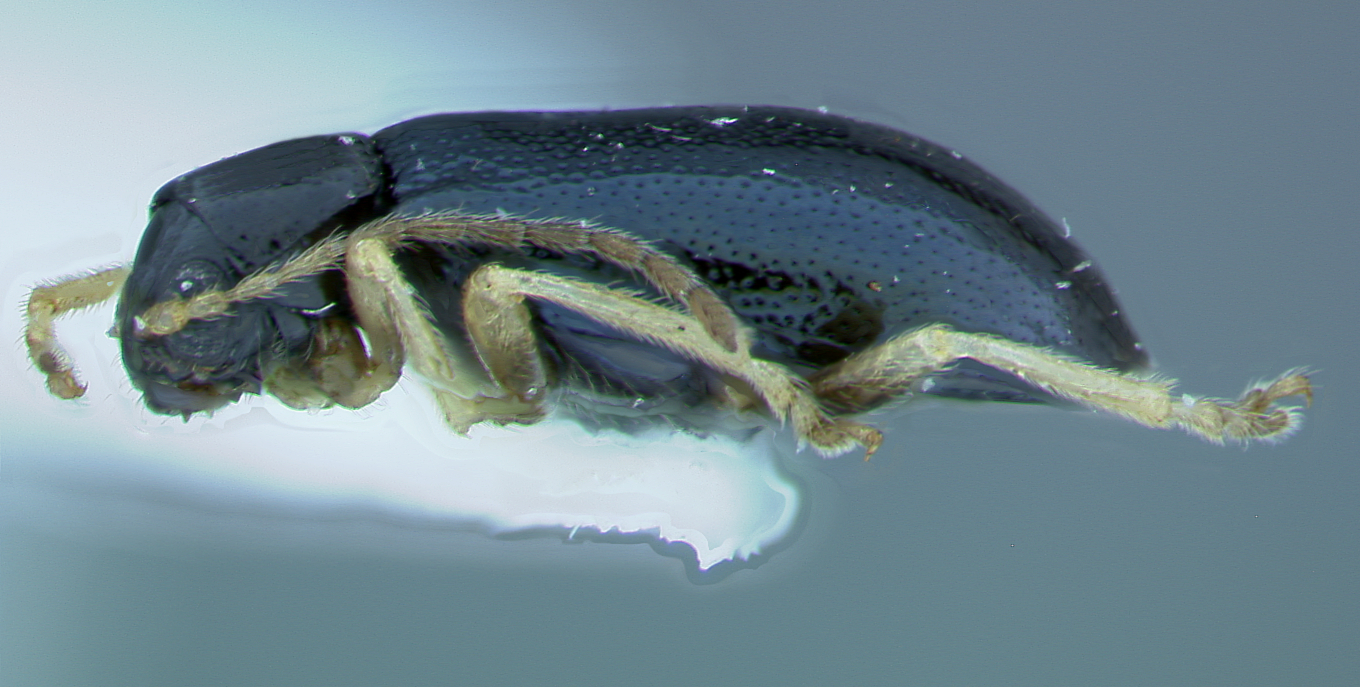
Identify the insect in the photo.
Calomicrus minutissmus
